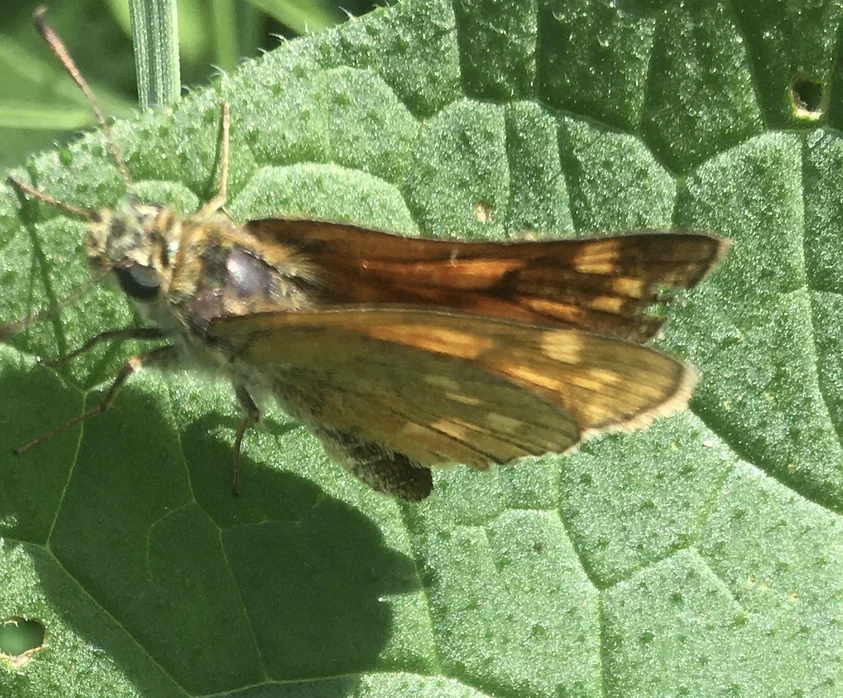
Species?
Ochlodes sylvanus (also Ochlodes venata)
